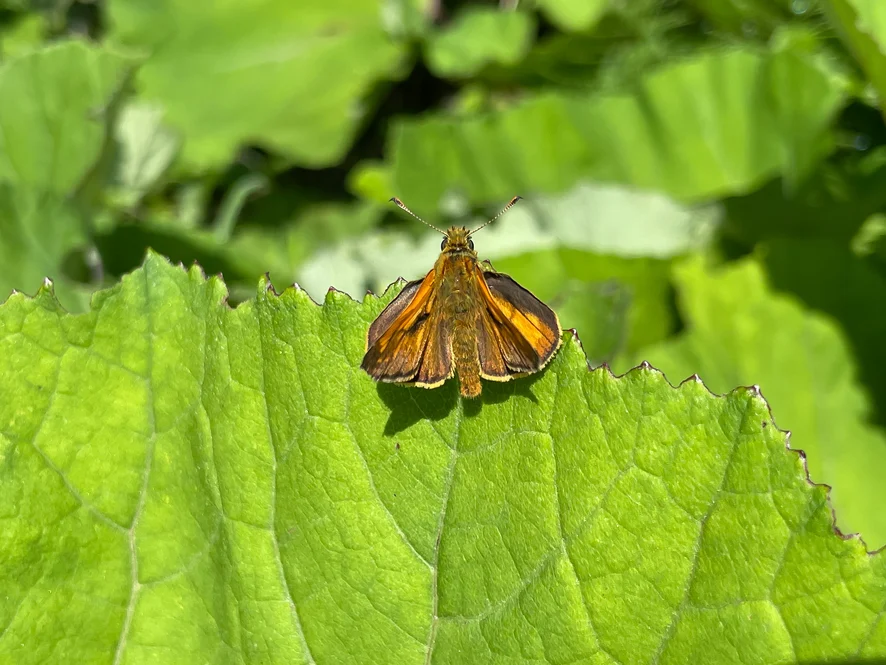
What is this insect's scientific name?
Ochlodes sylvanus (also Ochlodes venata)
